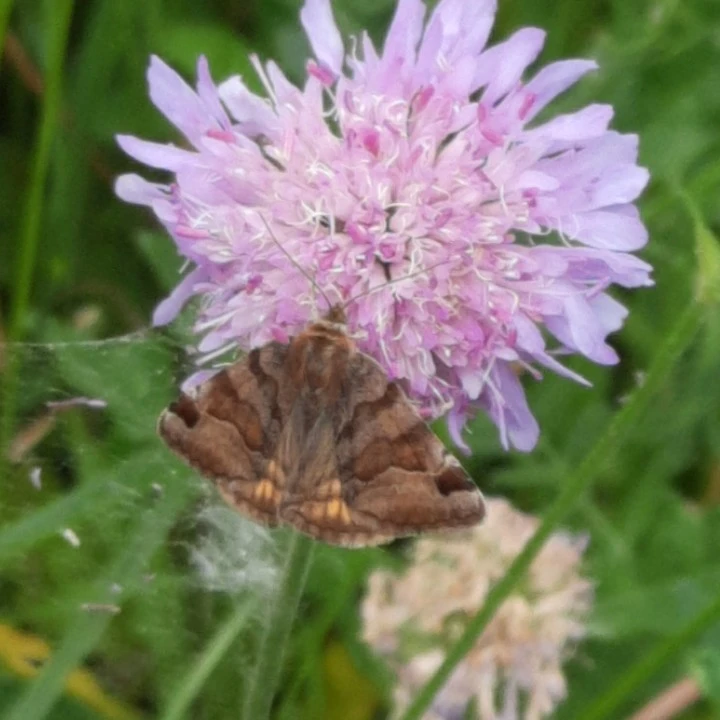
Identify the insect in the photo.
Euclidia glyphica
